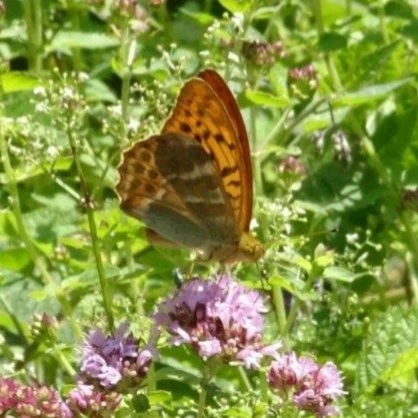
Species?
Argynnis paphia
